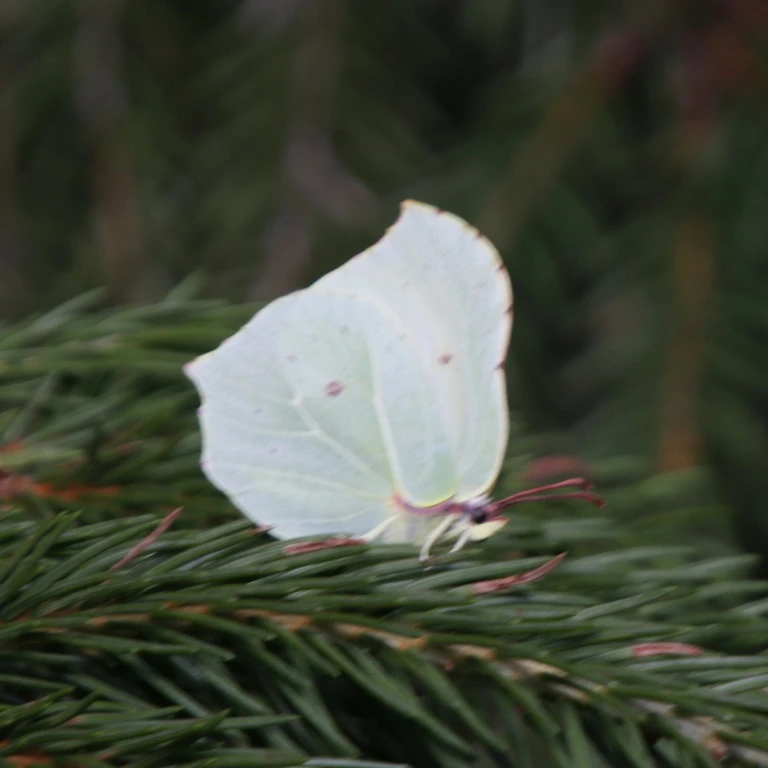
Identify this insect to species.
Gonepteryx rhamni
